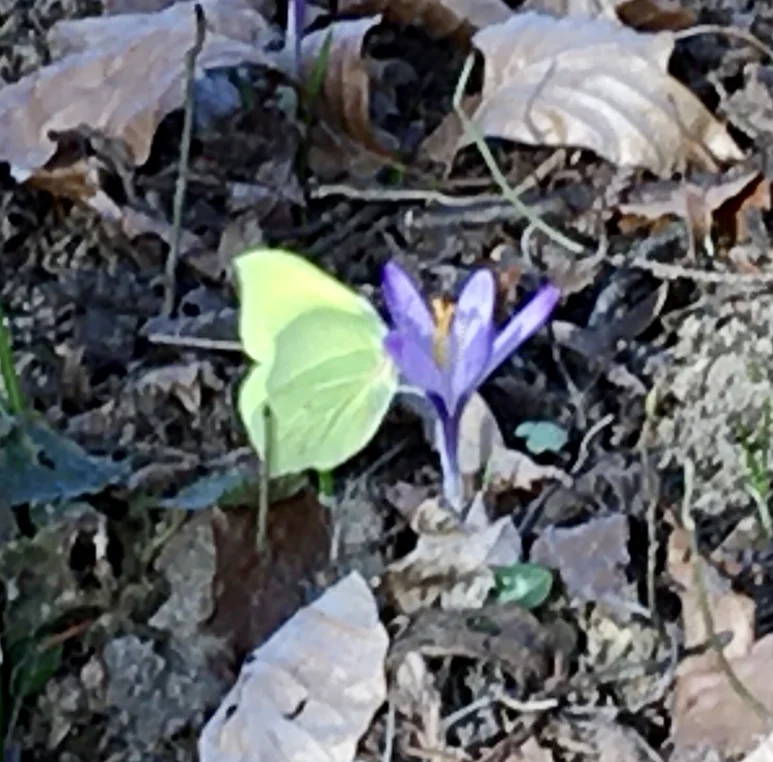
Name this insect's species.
Gonepteryx rhamni
